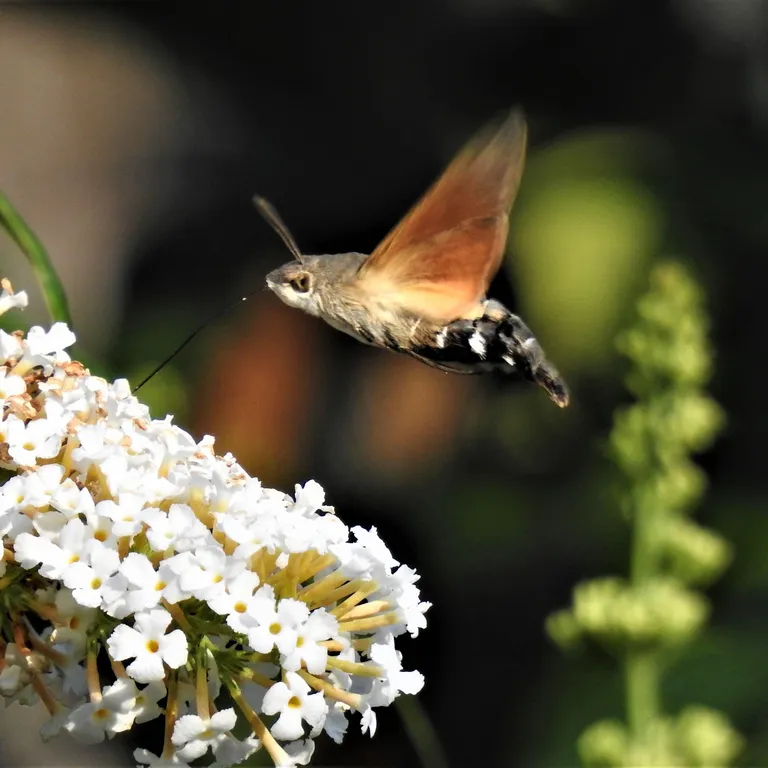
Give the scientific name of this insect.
Macroglossum stellatarum
